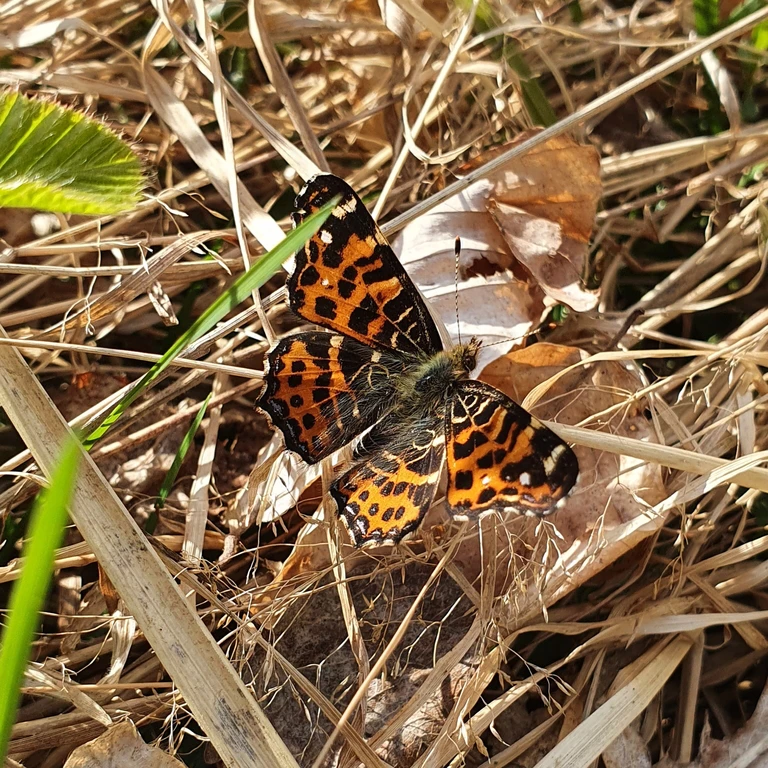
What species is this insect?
Araschnia levana
